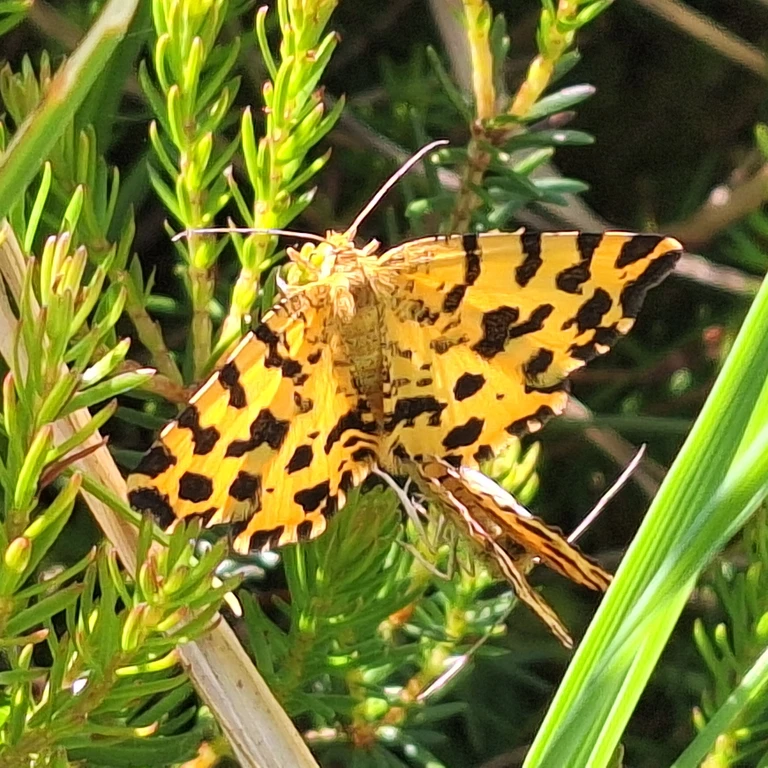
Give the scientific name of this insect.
Pseudopanthera macularia
